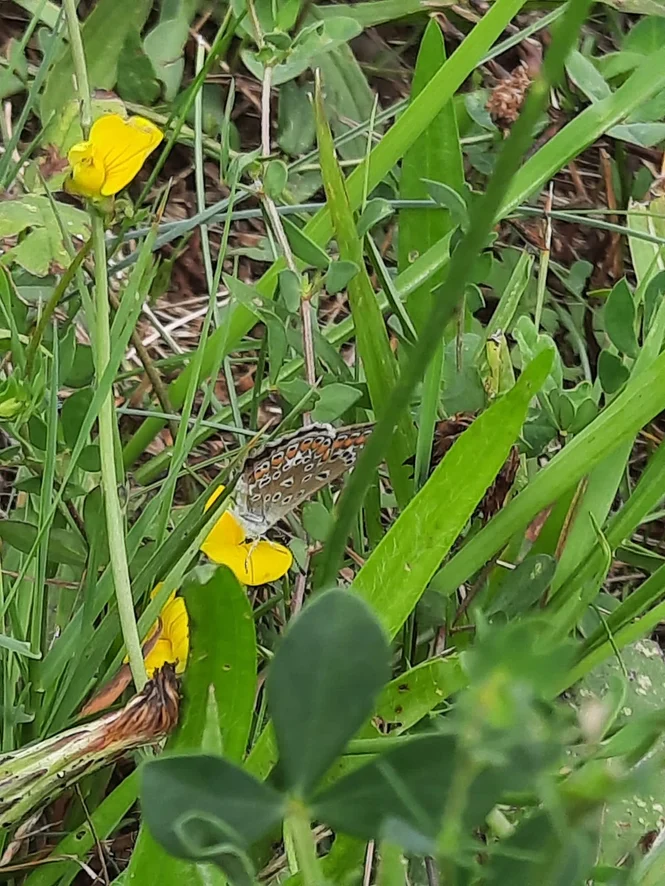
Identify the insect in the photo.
Polyommatus icarus
